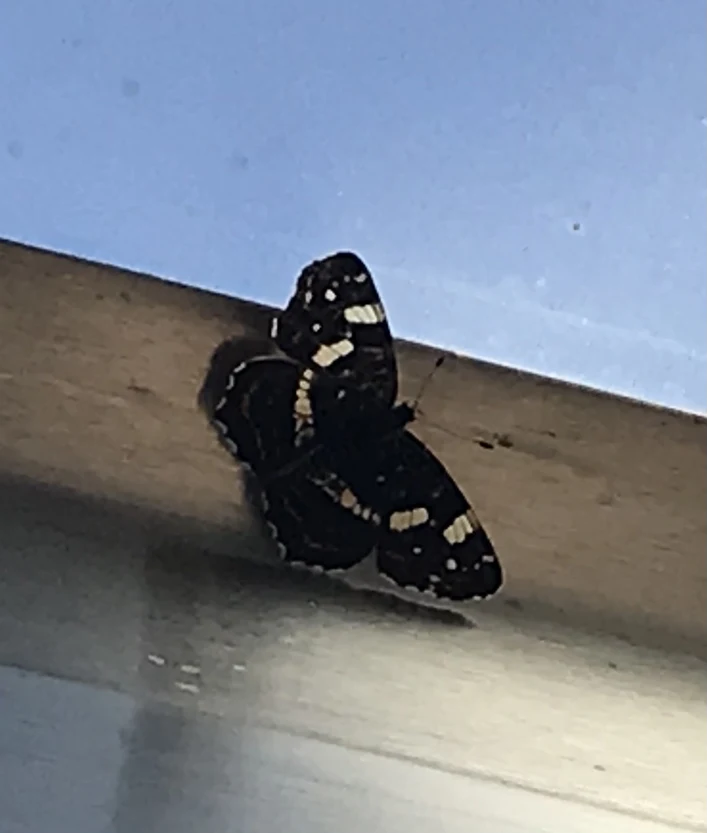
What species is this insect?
Araschnia levana
